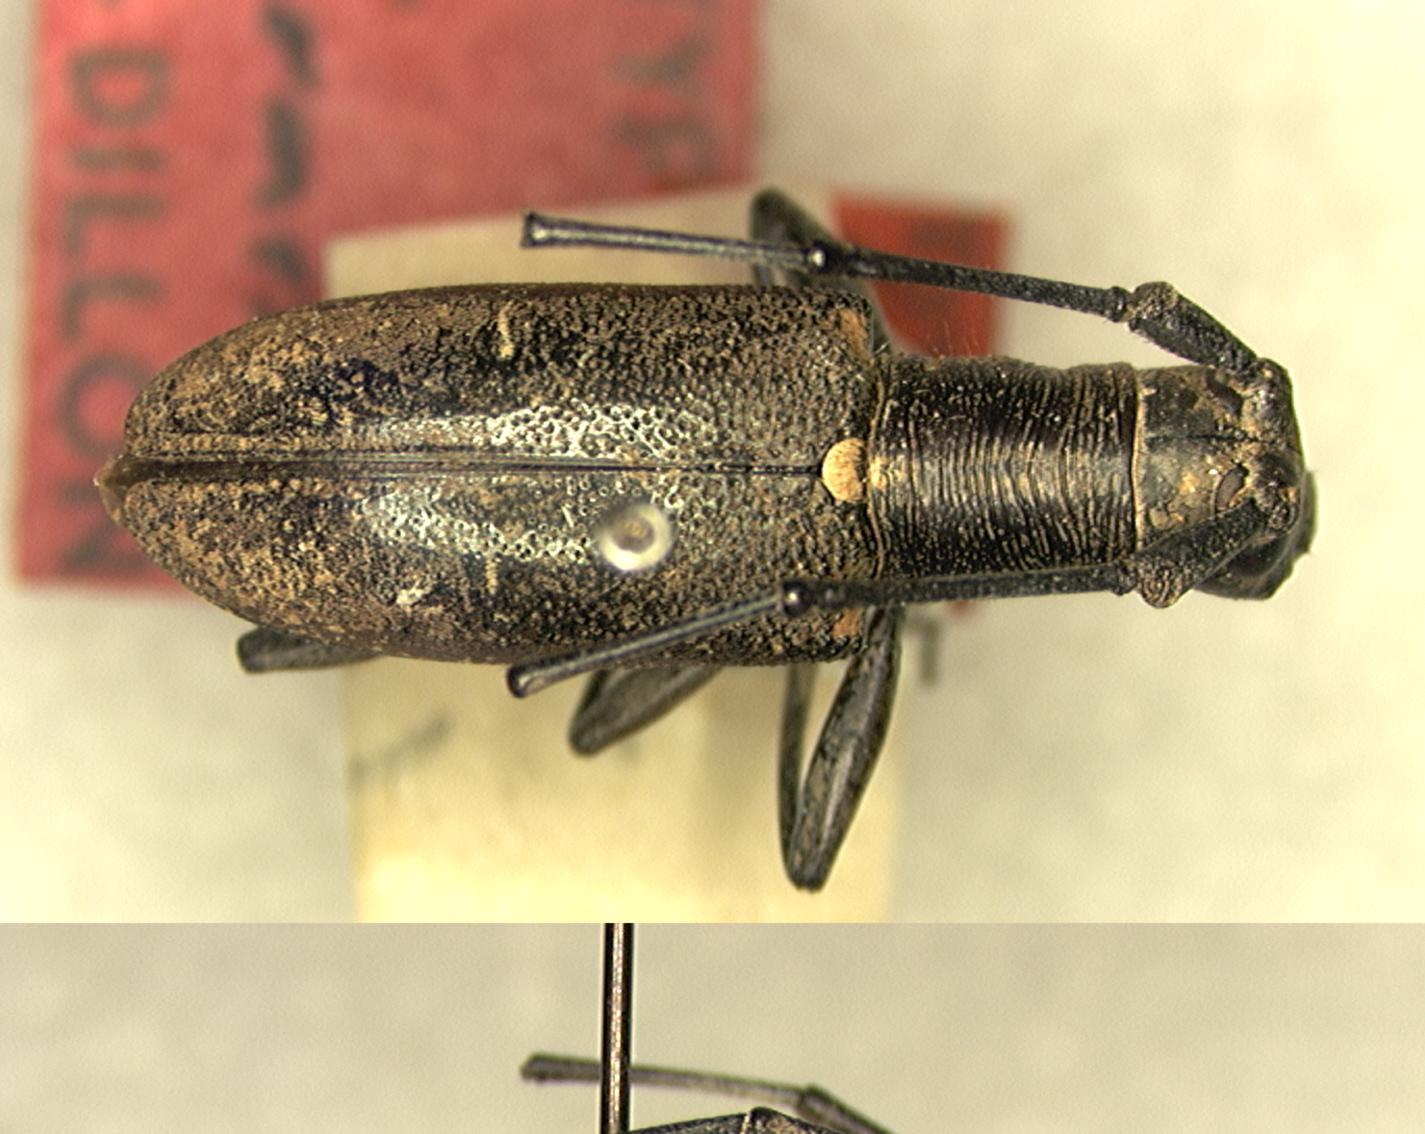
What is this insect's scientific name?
Gnoma uniformis
